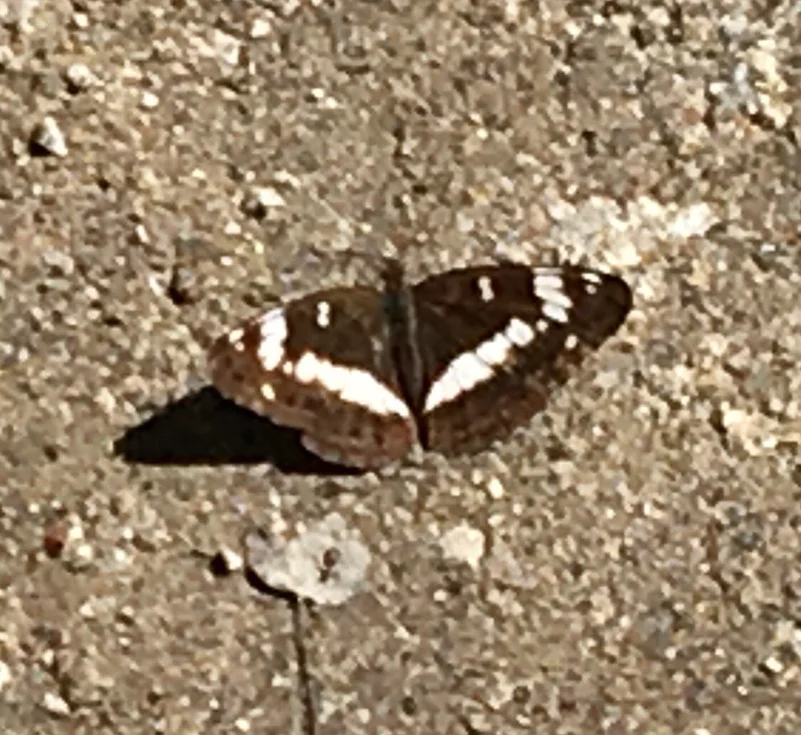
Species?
Limenitis camilla (also Ladoga camilla)
